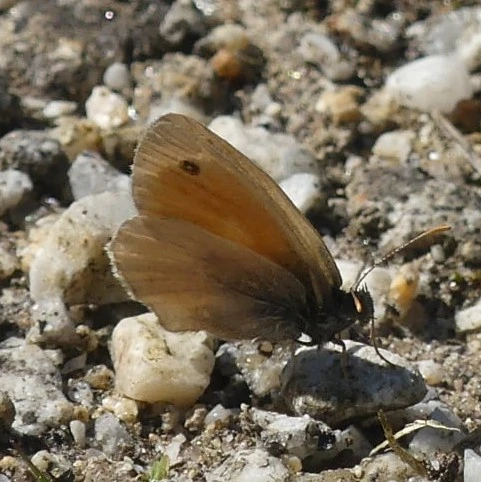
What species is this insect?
Coenonympha pamphilus
